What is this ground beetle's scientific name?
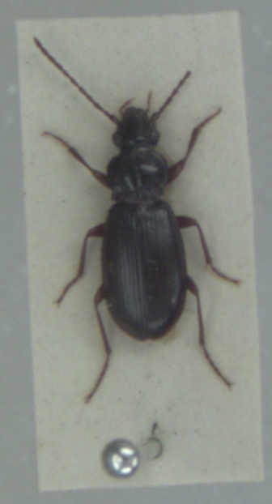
Patrobus atrorufus
